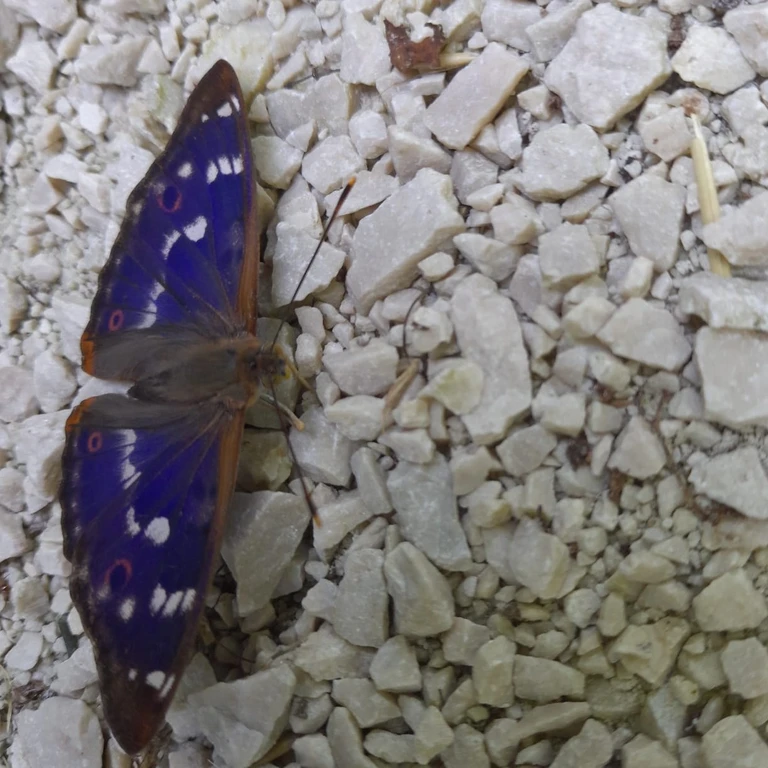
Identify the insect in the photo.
Apatura ilia
